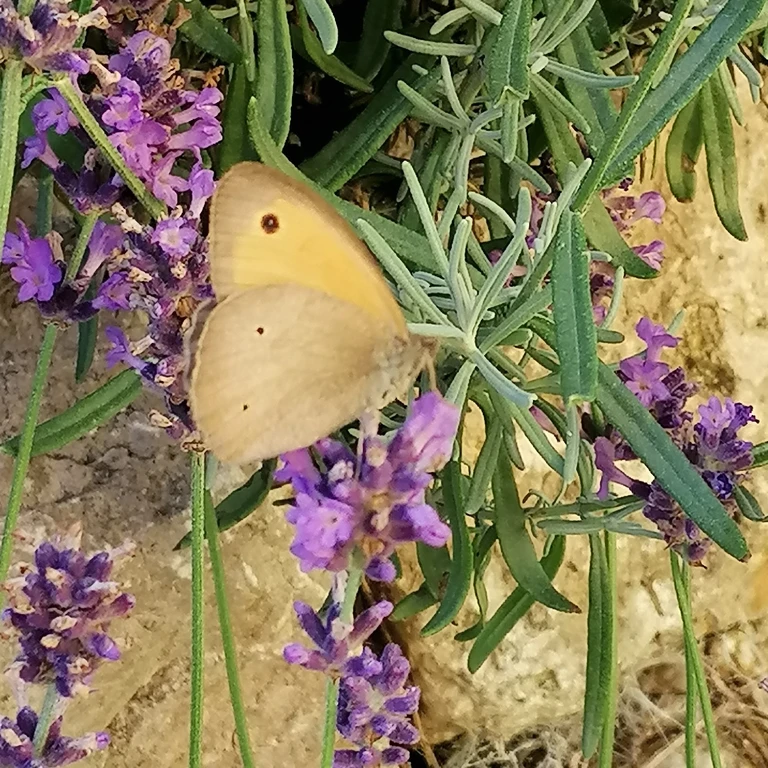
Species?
Maniola jurtina
